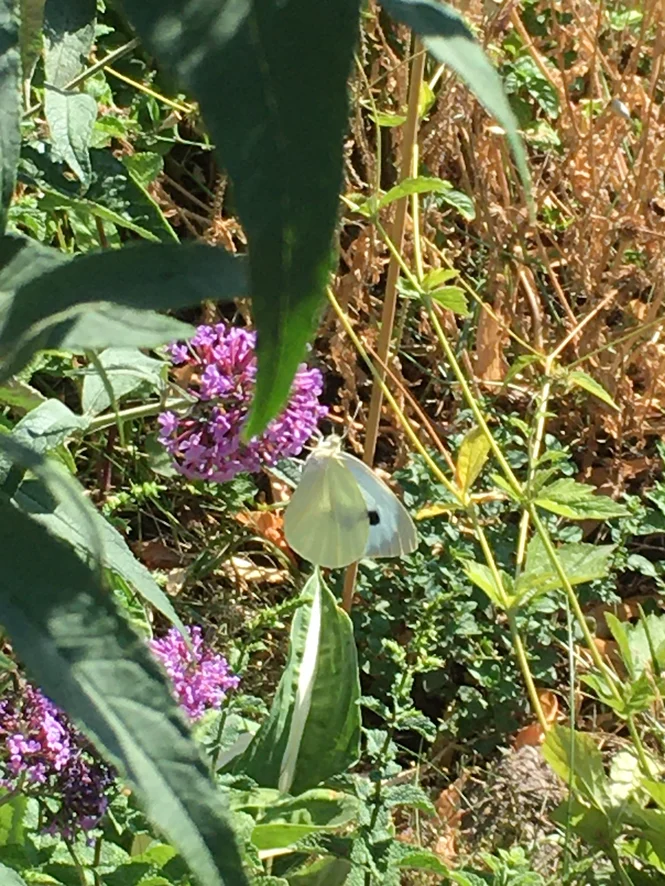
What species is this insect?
Pieris brassicae
